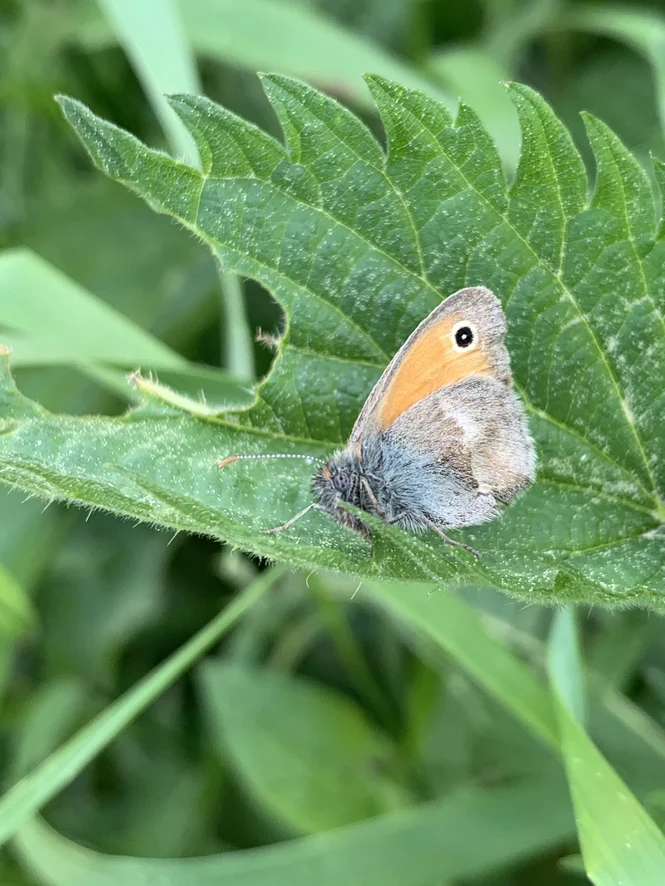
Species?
Coenonympha pamphilus
